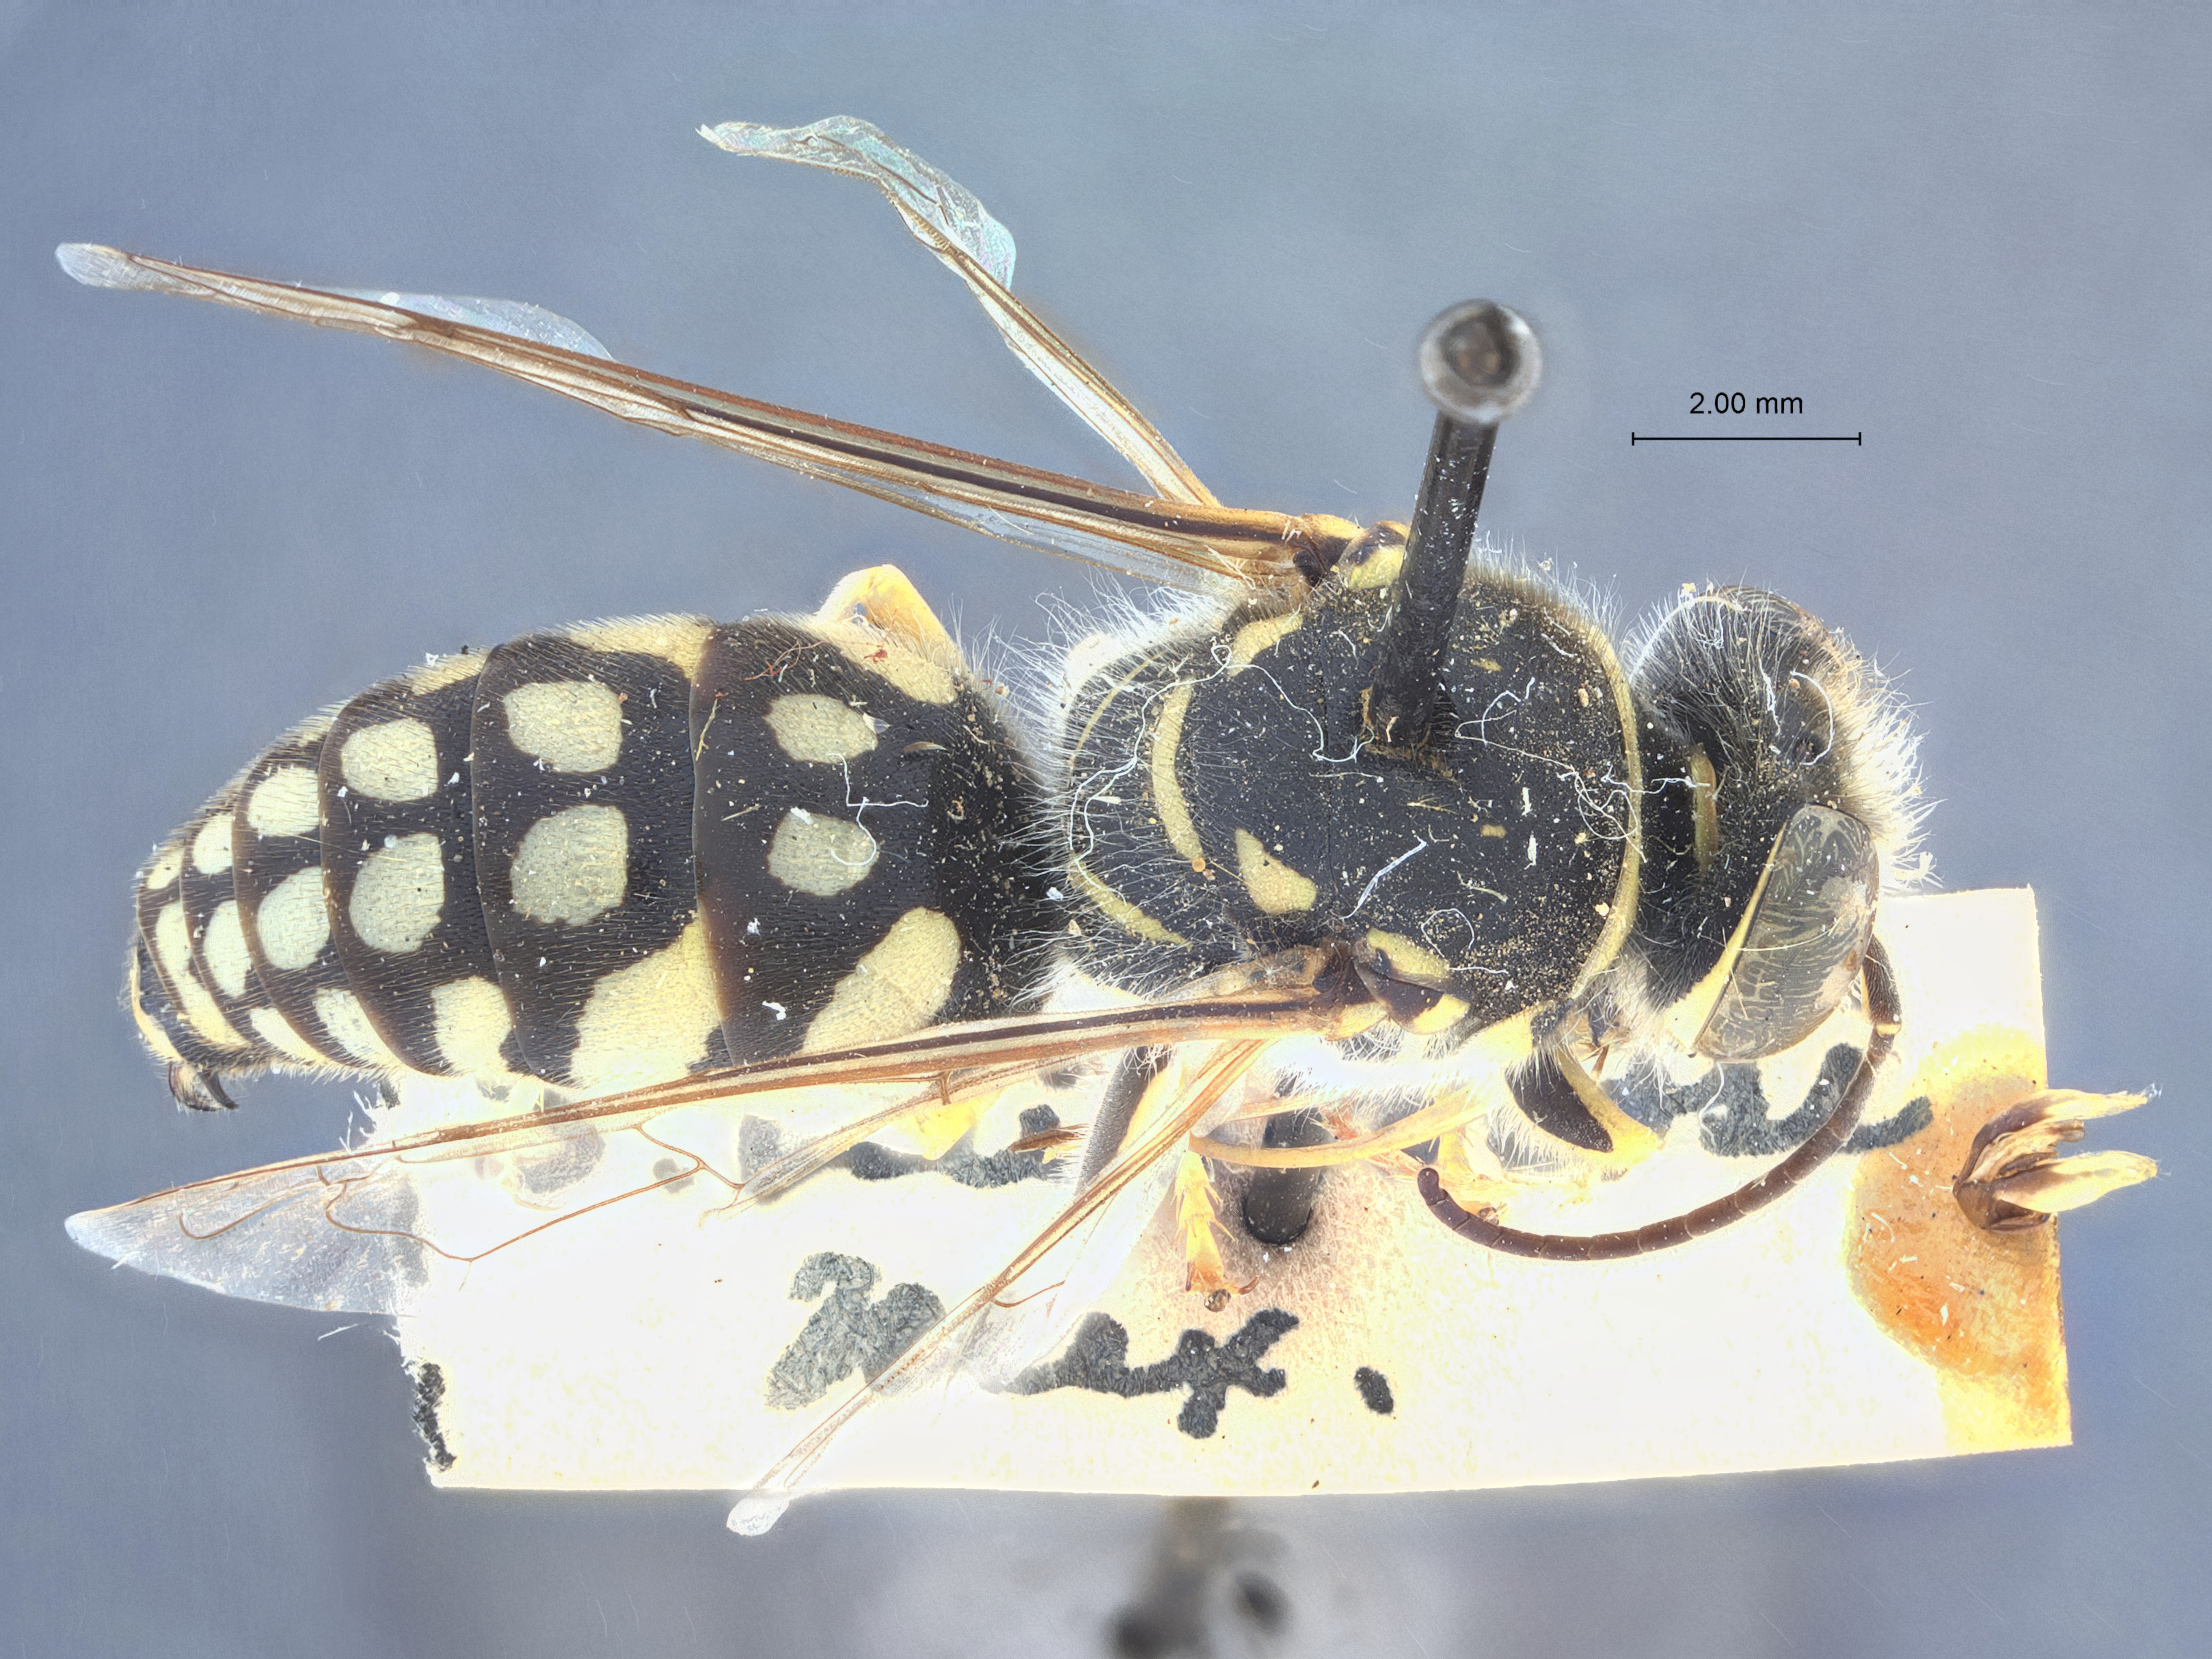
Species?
Steniolia elegans
